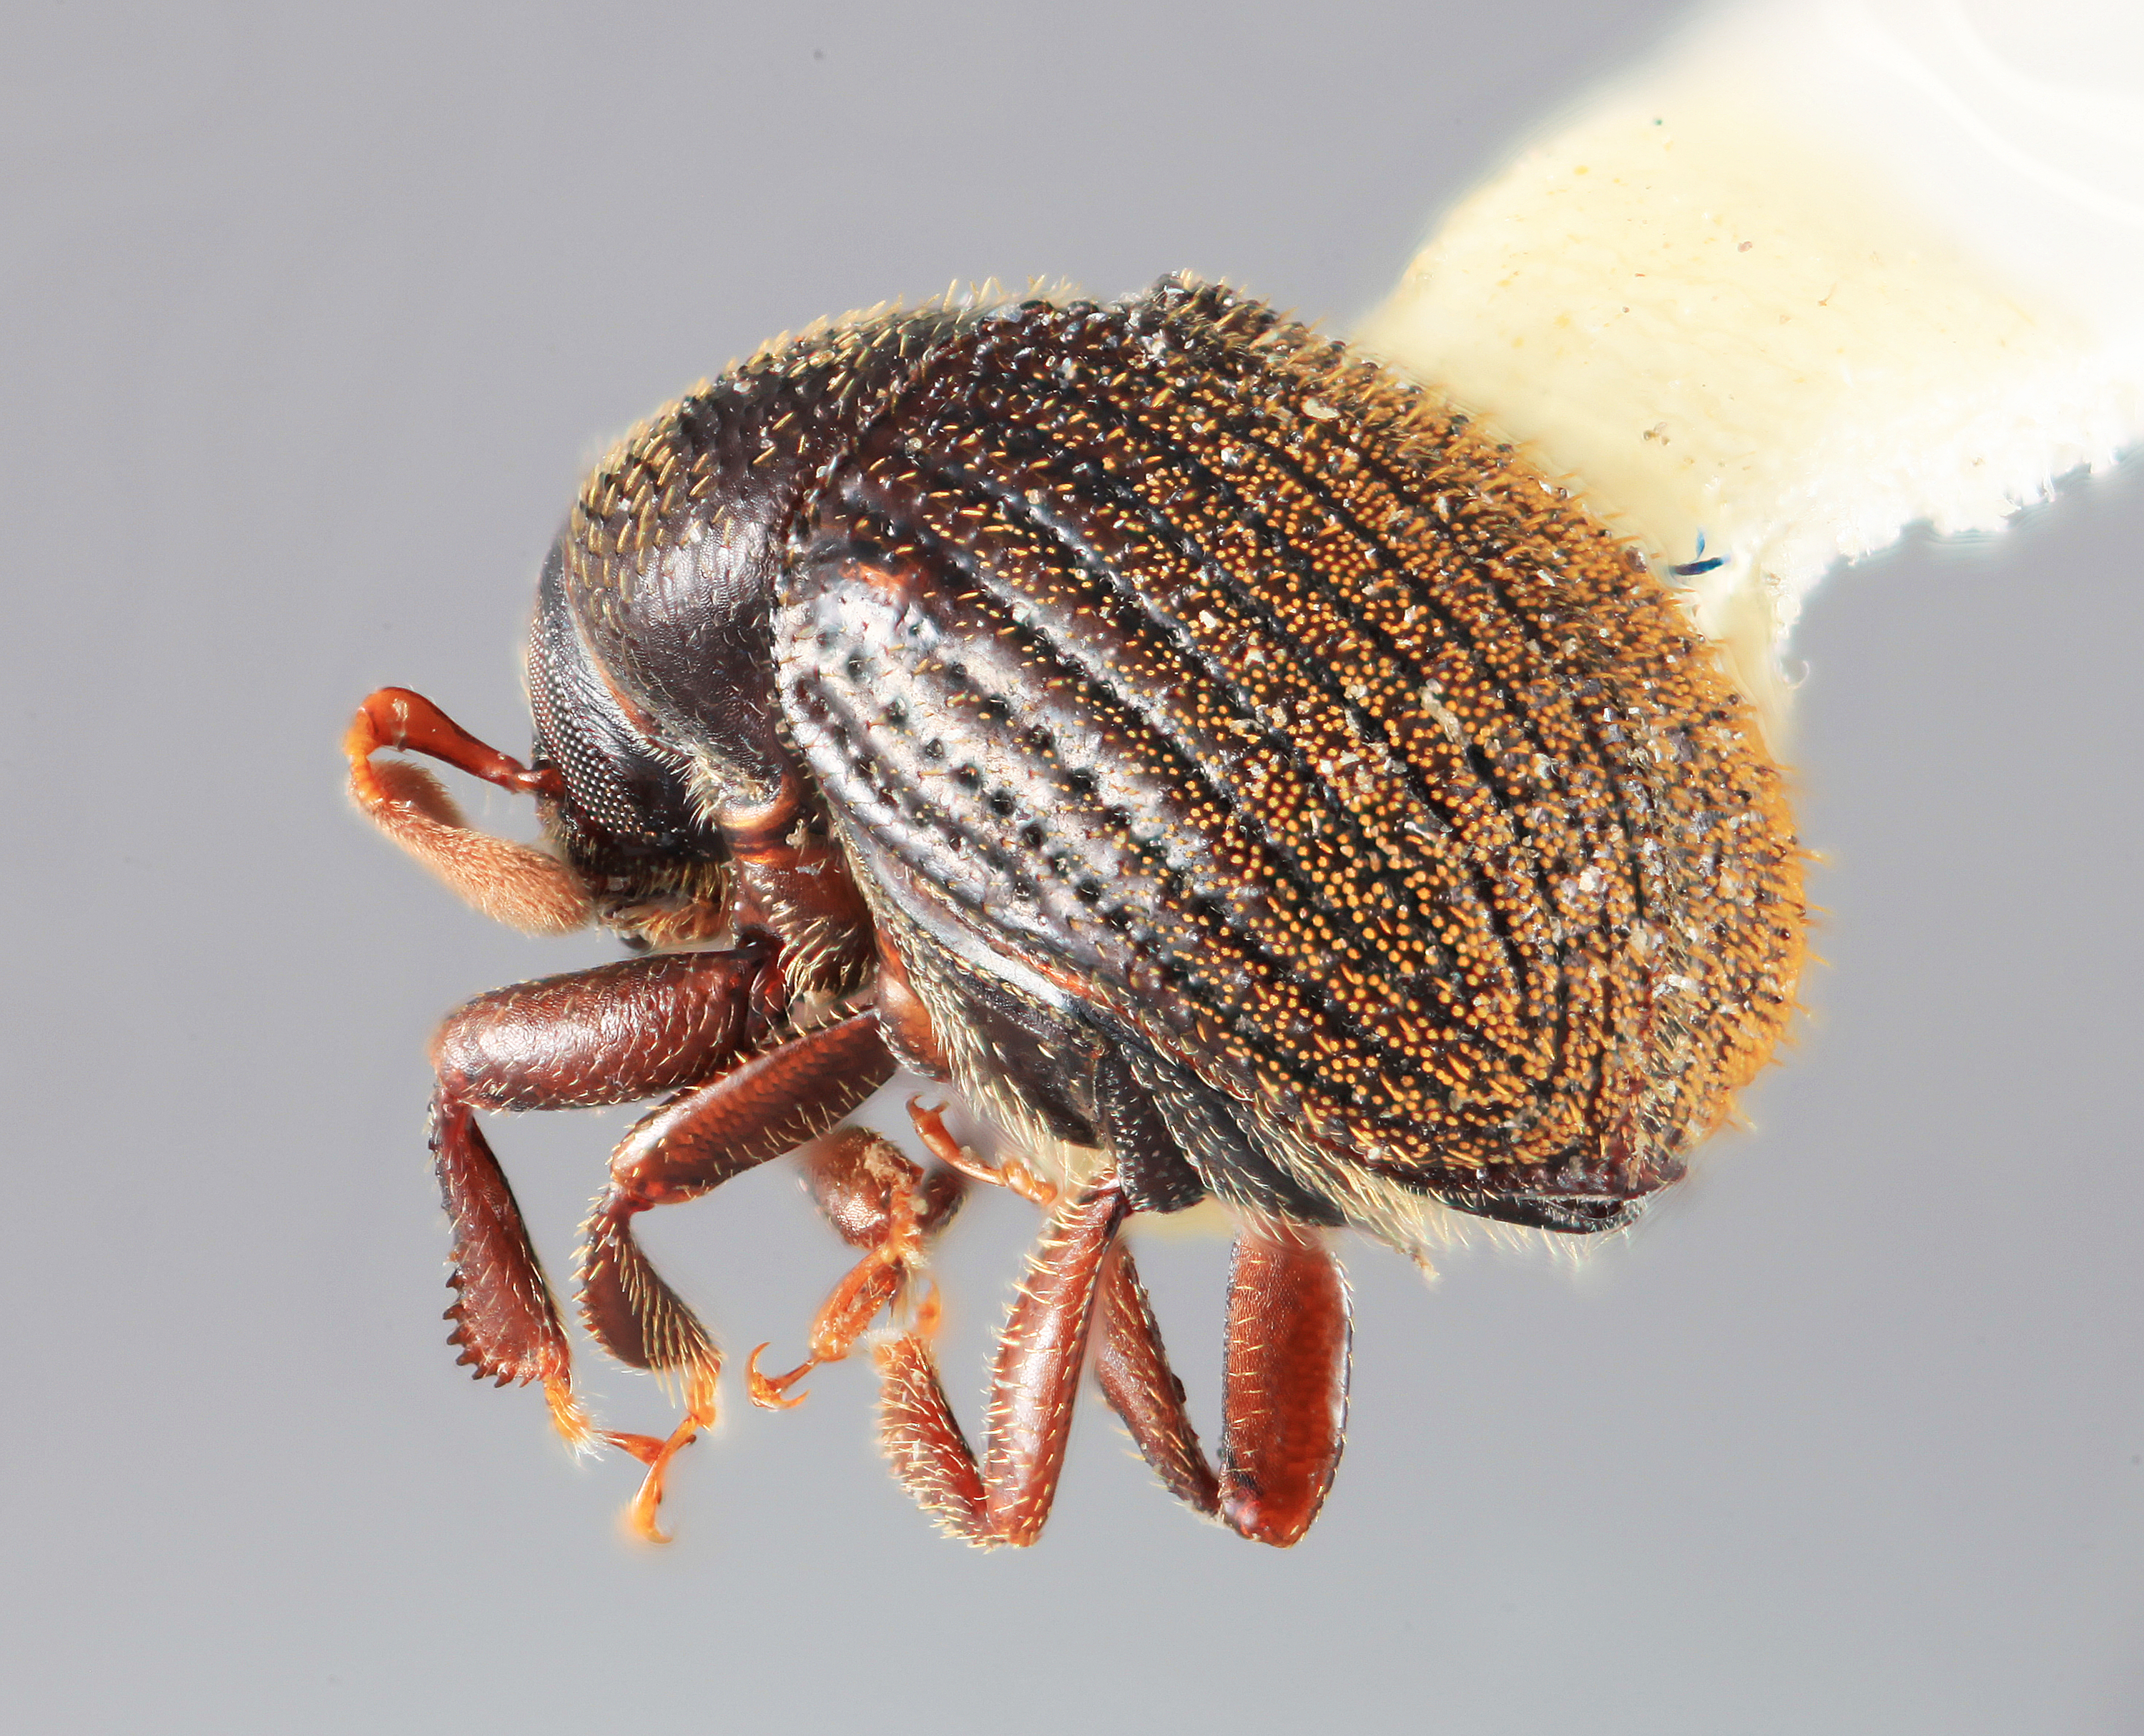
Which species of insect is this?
Chramesus vastus
